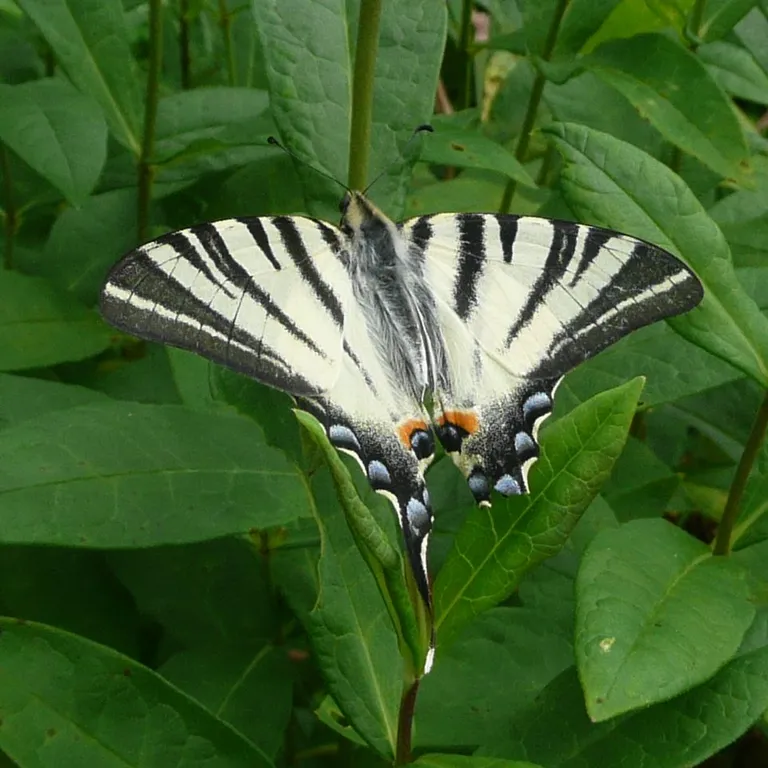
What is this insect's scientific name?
Iphiclides podalirius
